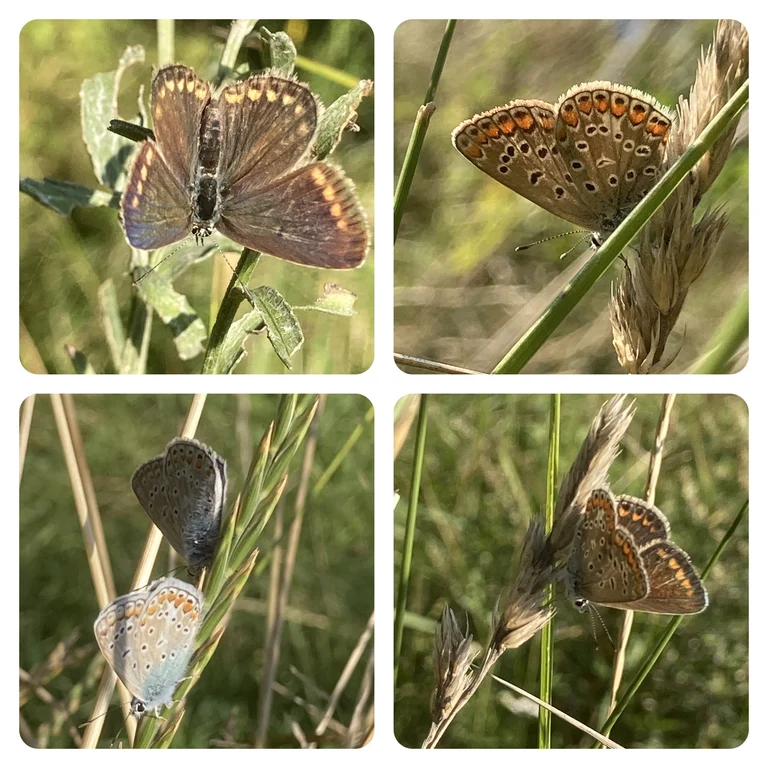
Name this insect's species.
Polyommatus icarus
